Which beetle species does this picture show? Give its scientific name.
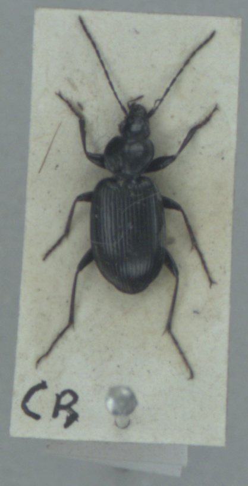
Agonum emarginatum
